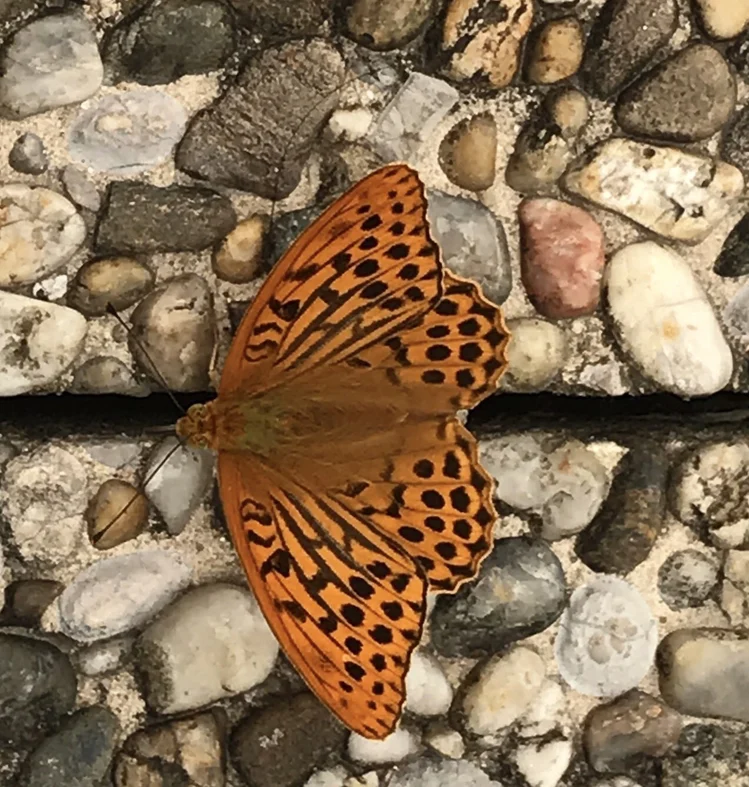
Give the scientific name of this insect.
Argynnis paphia
